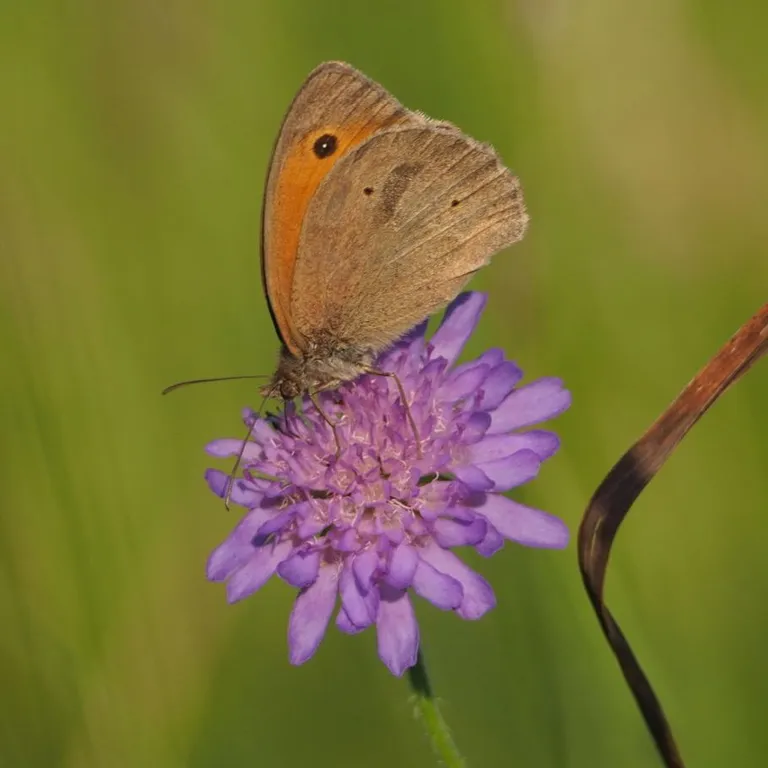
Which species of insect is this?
Maniola jurtina
